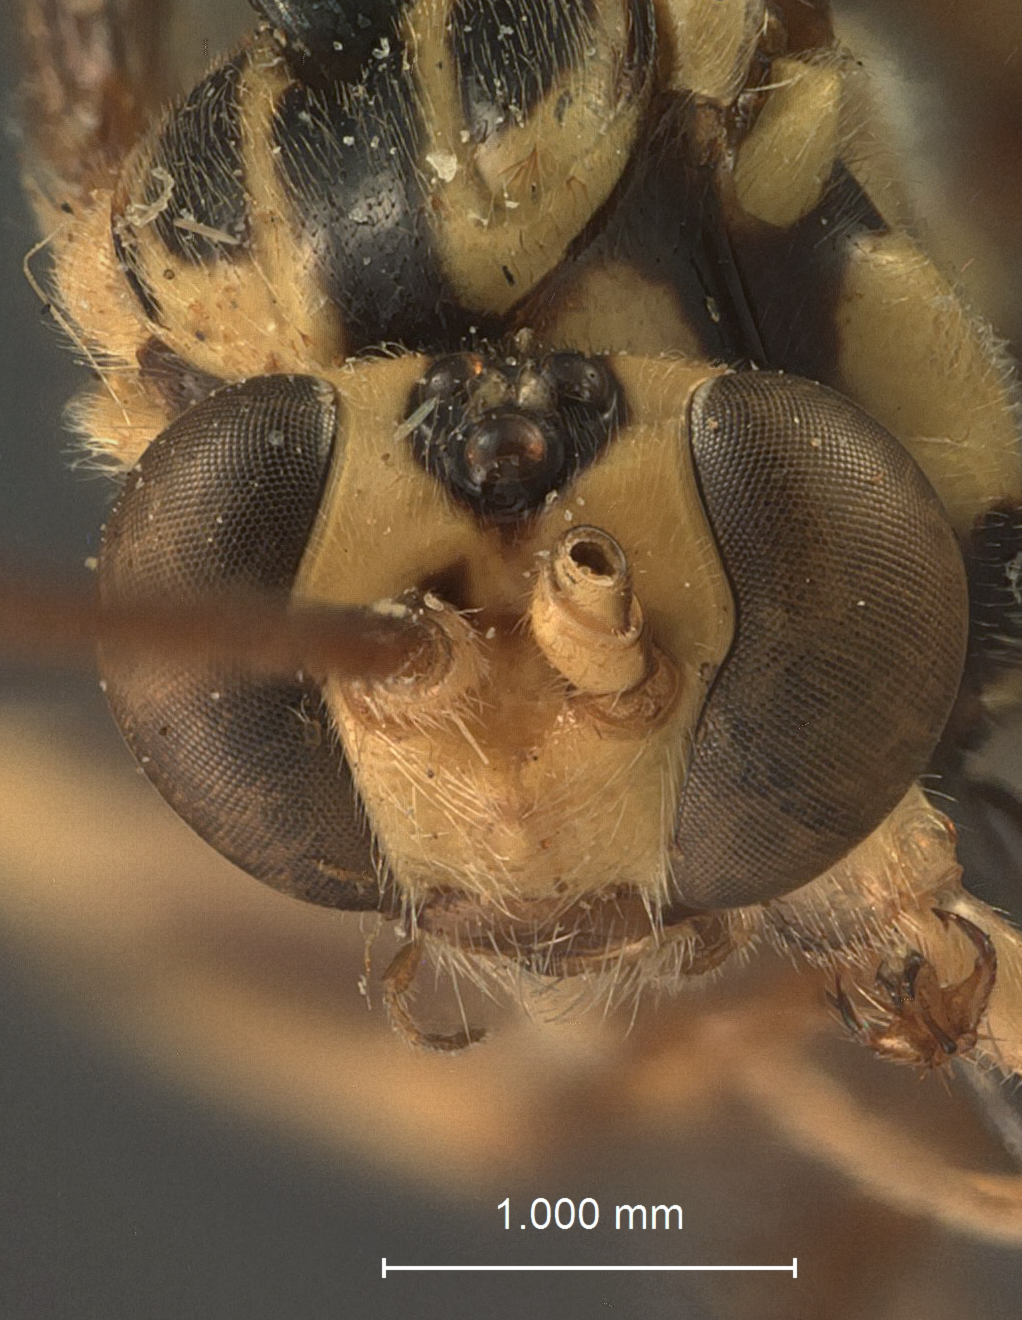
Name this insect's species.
Theronia scutellata
